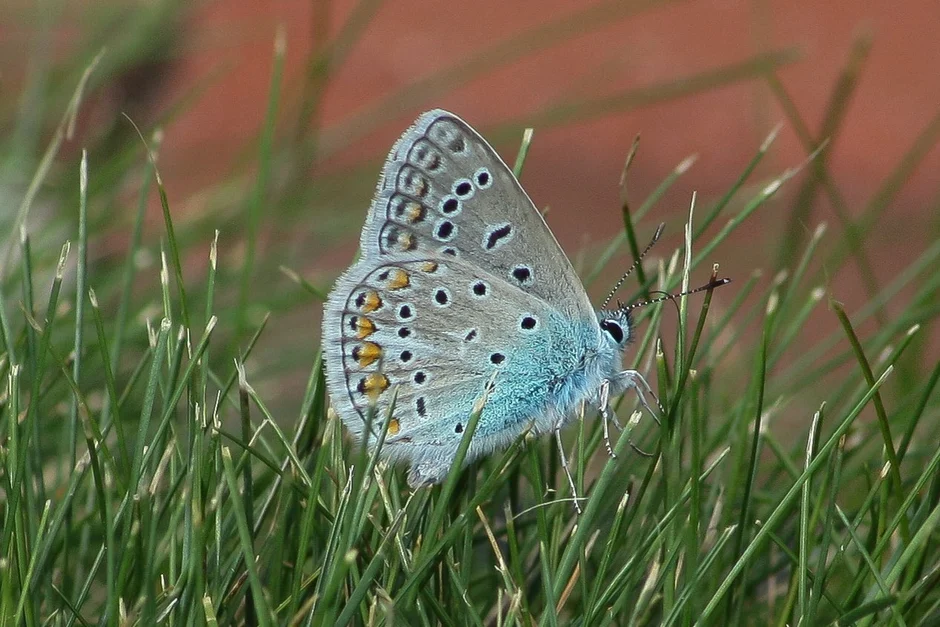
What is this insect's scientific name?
Polyommatus icarus
